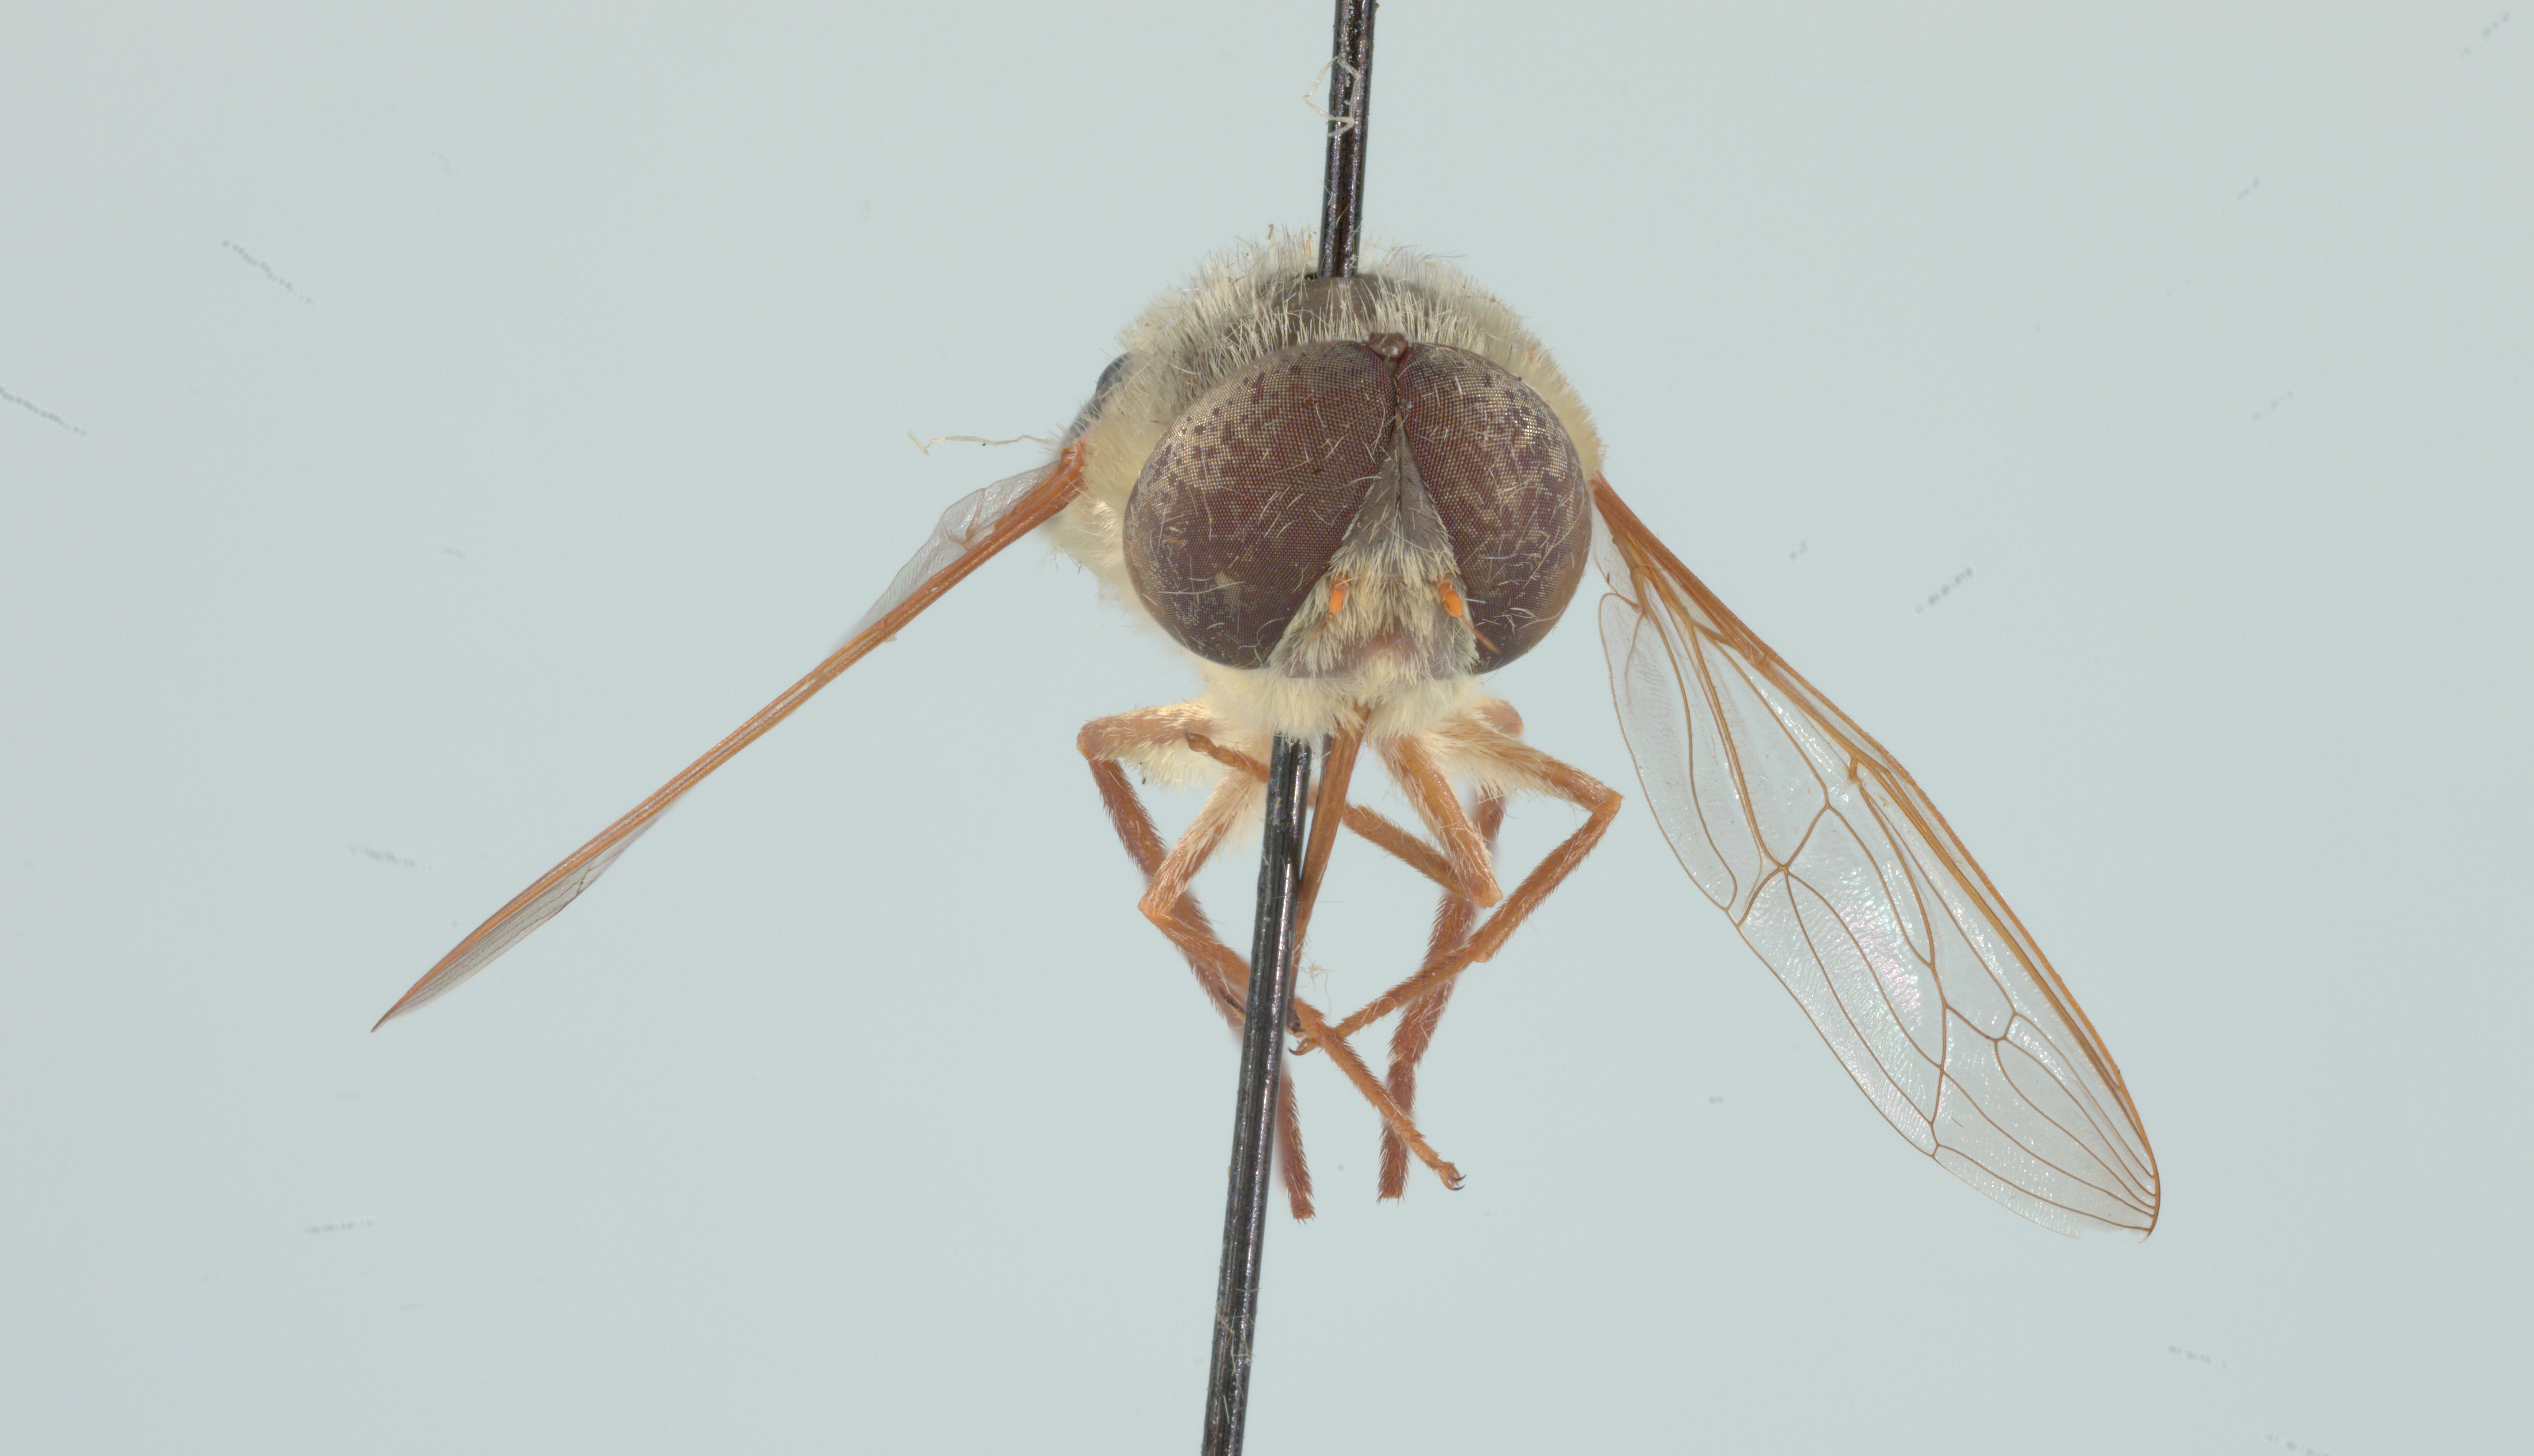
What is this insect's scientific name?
Neorhynchocephalus volaticus
